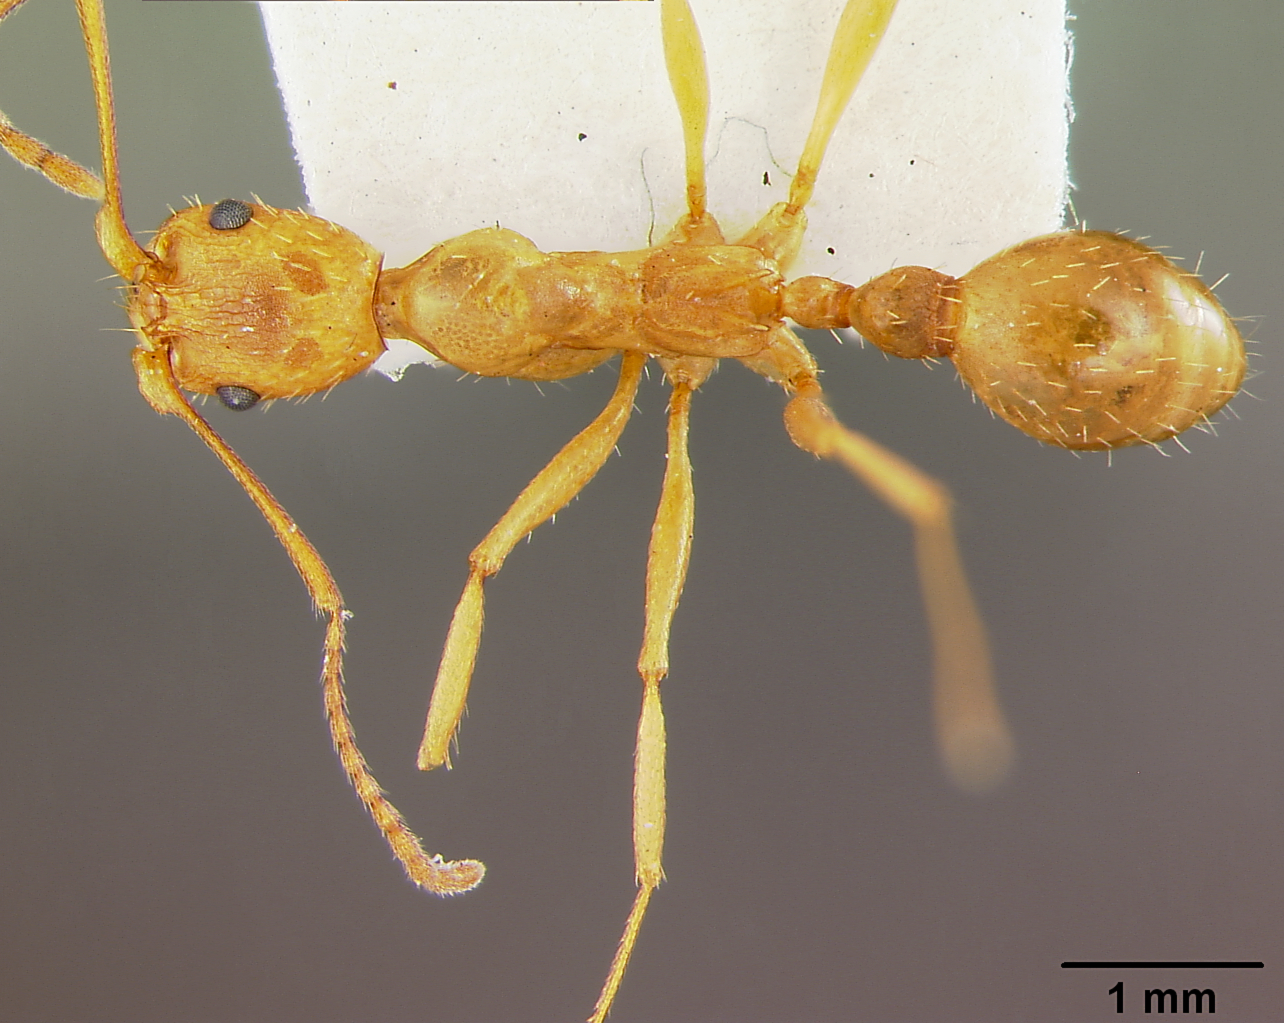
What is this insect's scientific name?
Aphaenogaster treatae
